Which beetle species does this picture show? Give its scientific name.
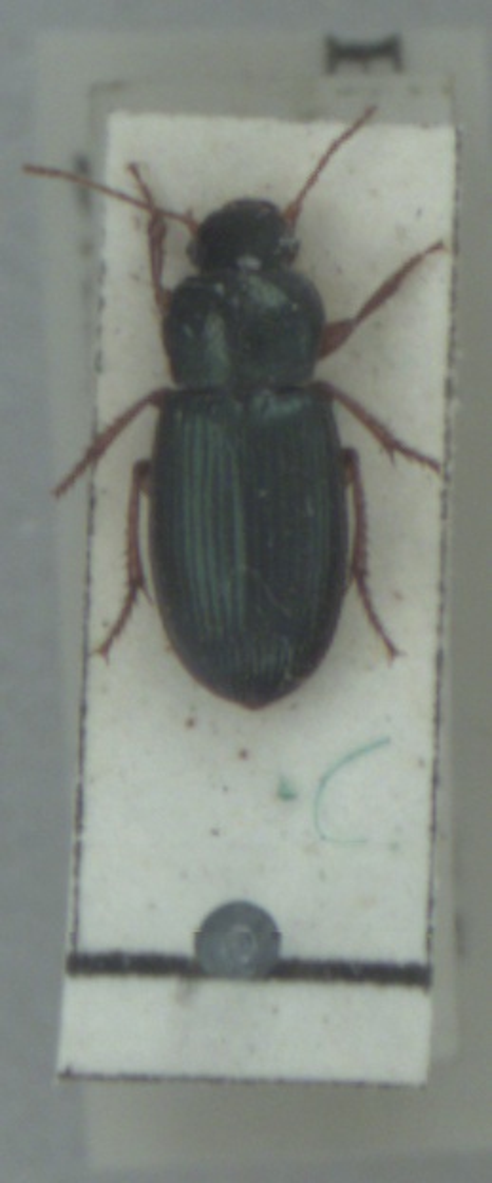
Ophonus azureus
